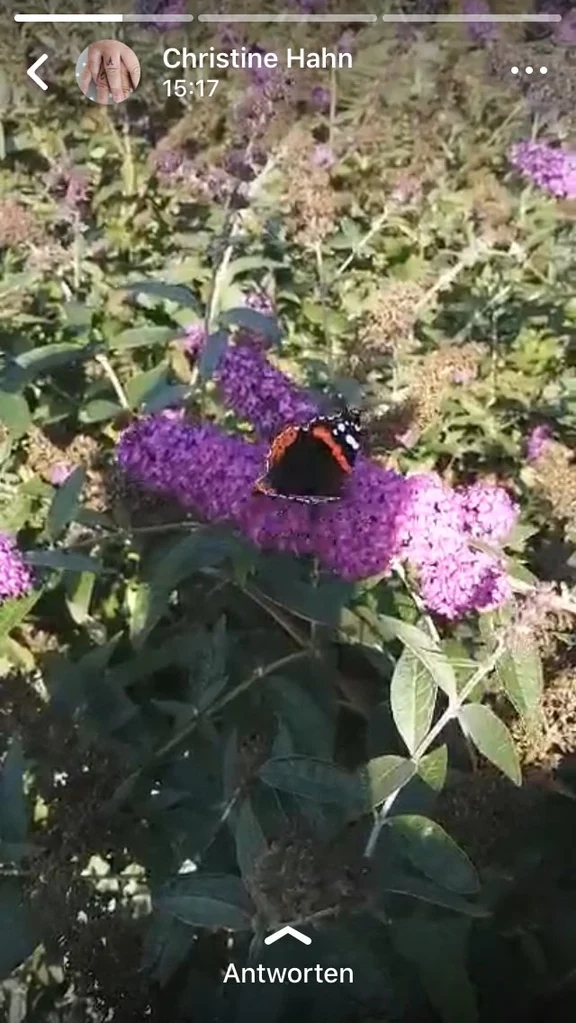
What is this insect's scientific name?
Vanessa atalanta
